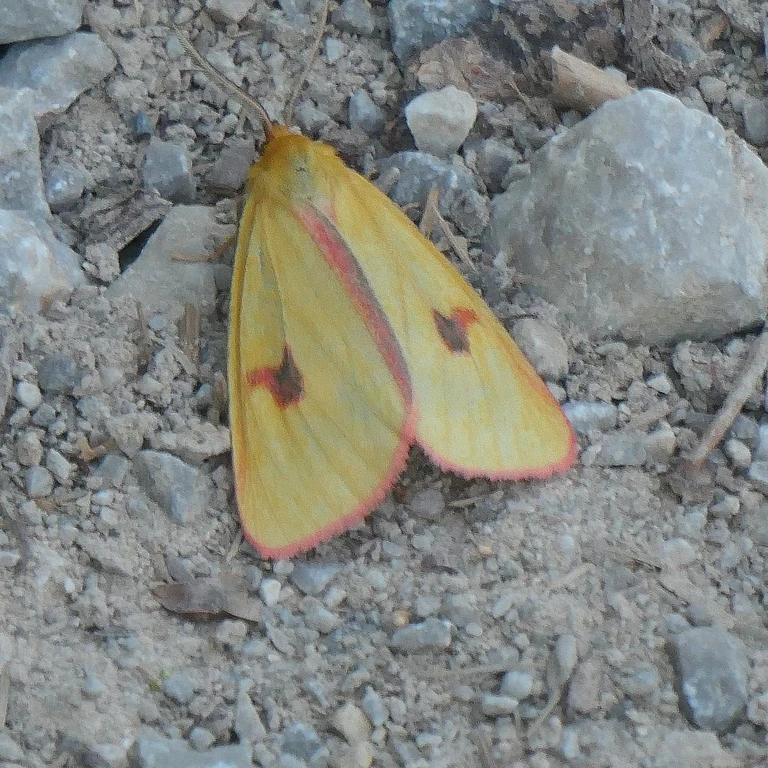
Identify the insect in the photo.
Diacrisia sannio
